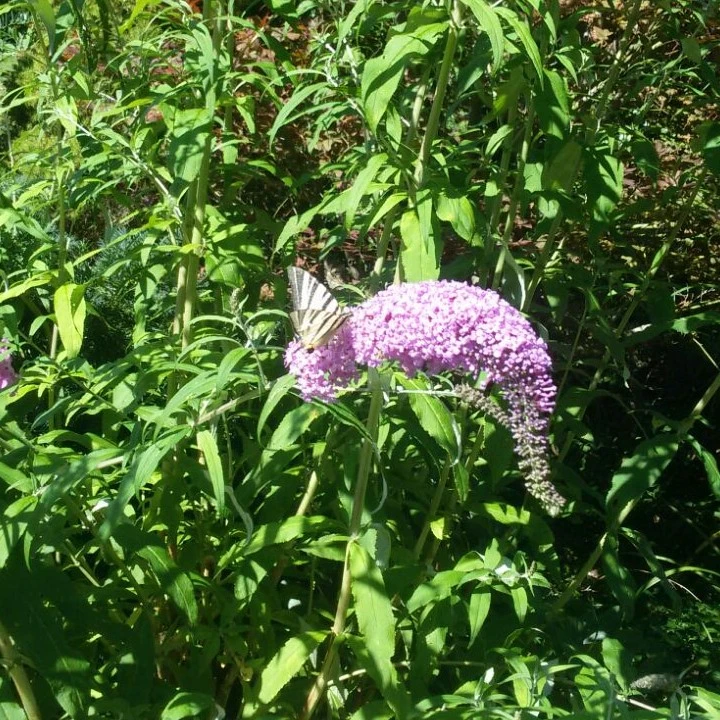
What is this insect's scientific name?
Iphiclides podalirius
